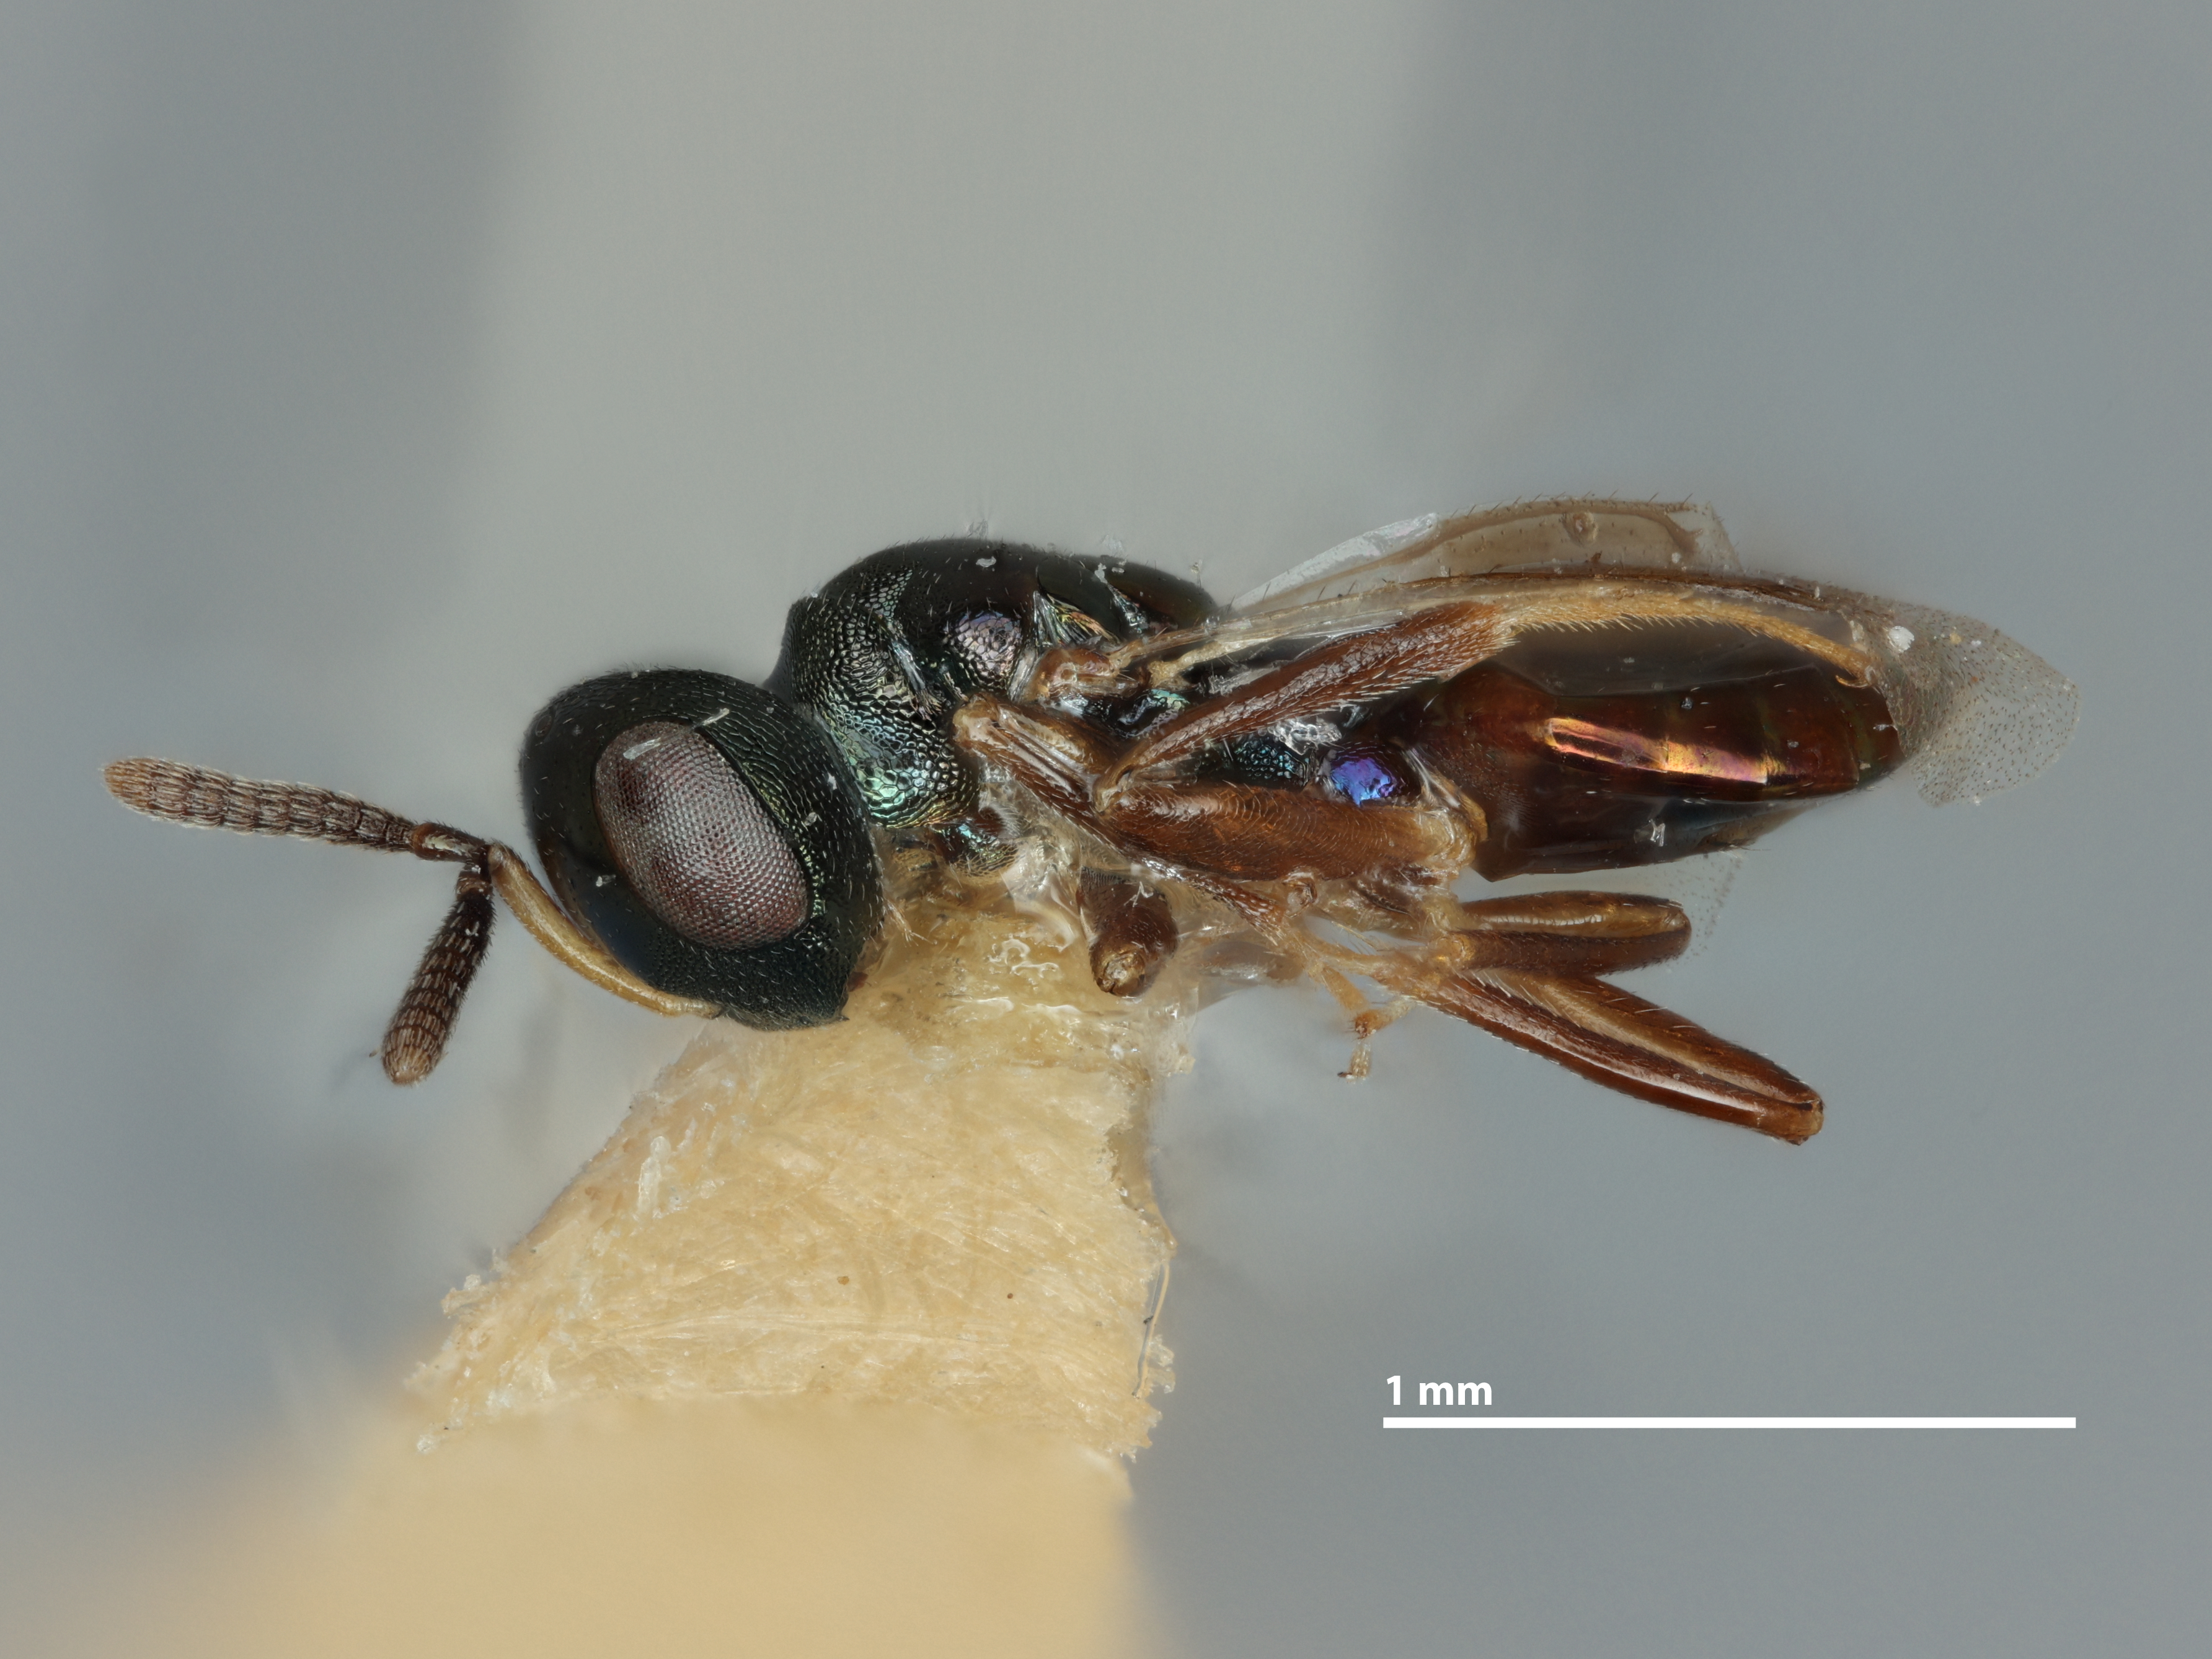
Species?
Systellogaster gahani
